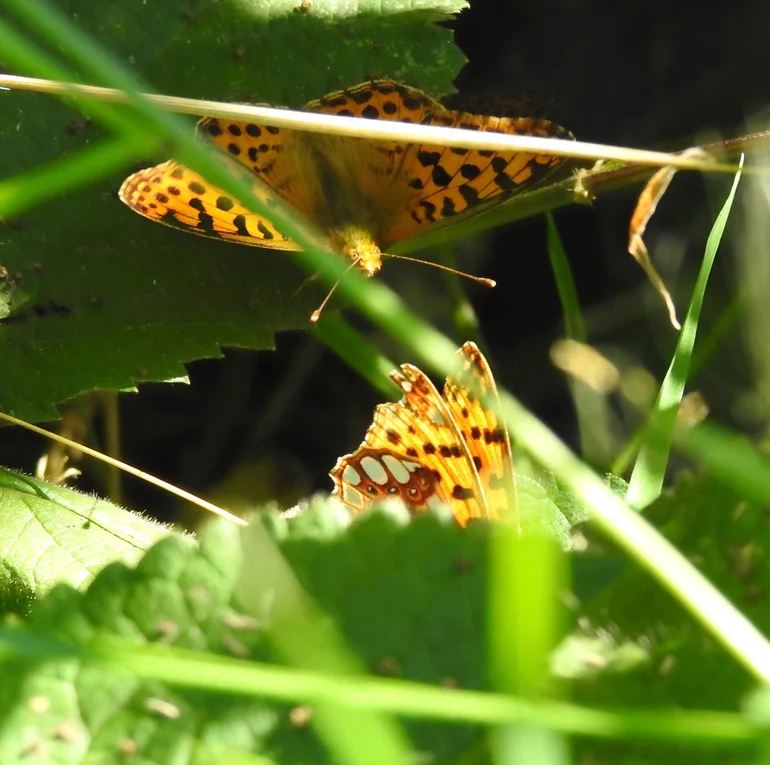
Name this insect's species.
Issoria lathonia
